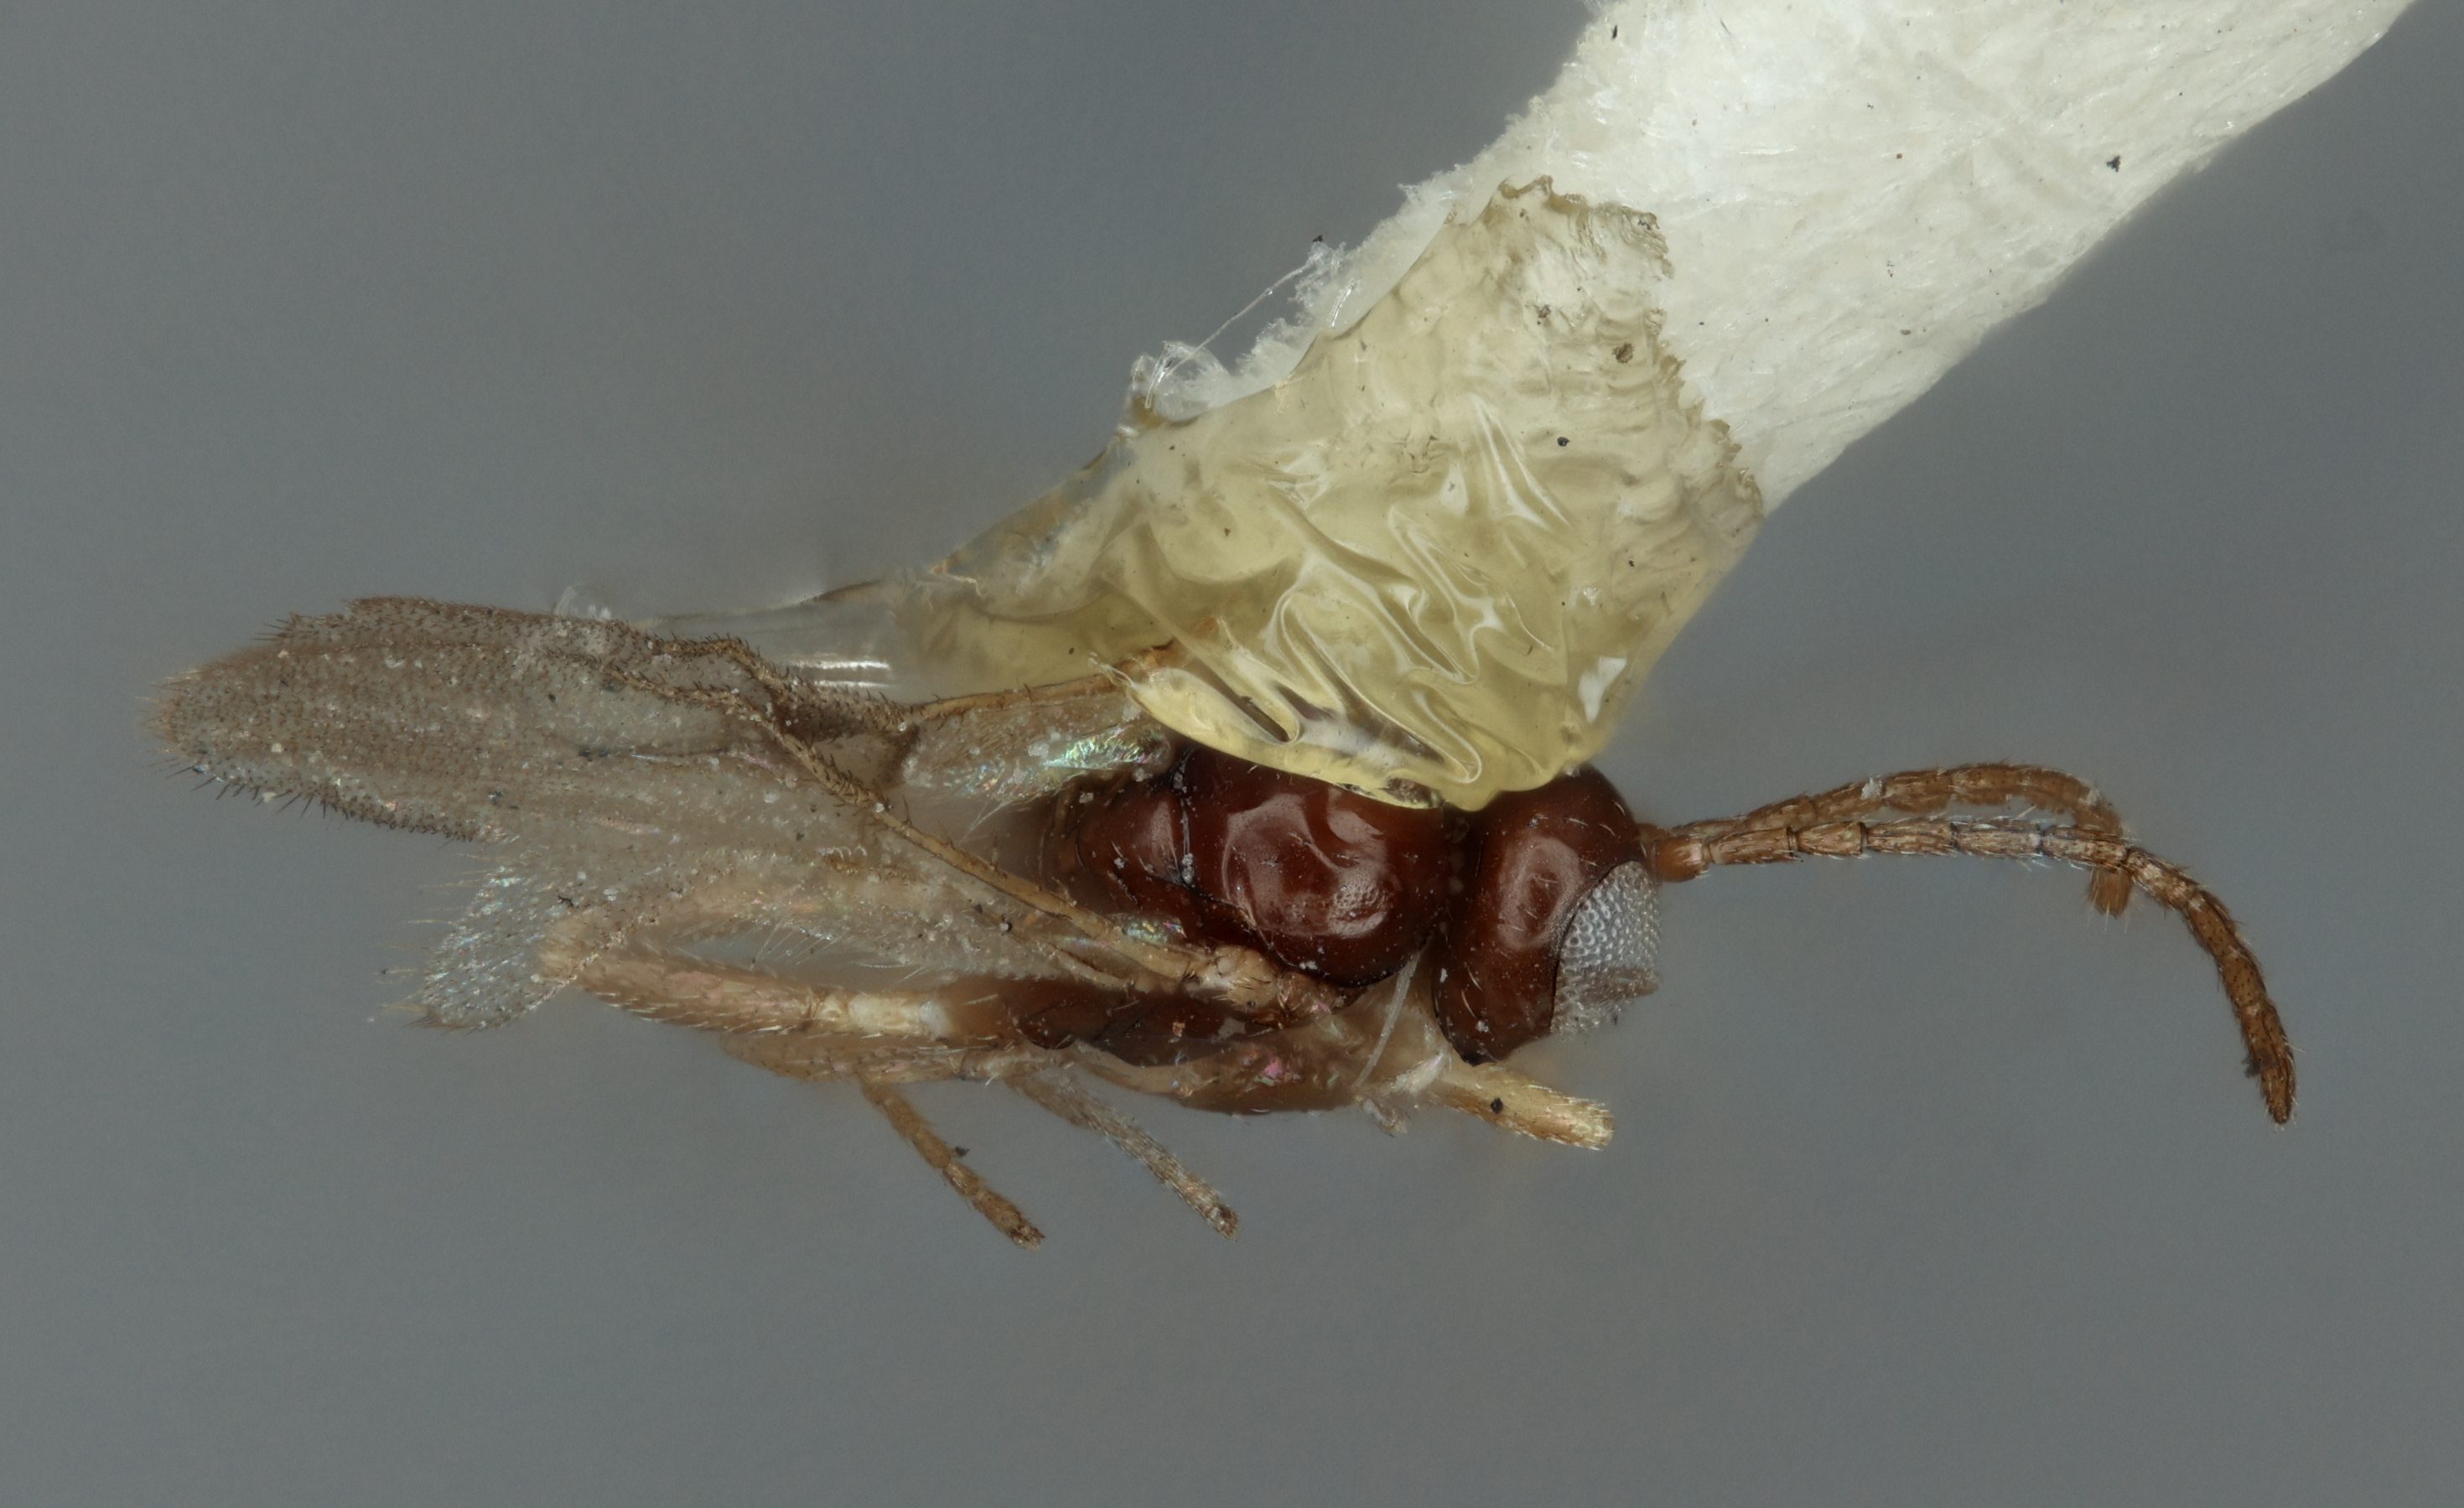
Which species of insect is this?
Aphidius chrysoaphidis
